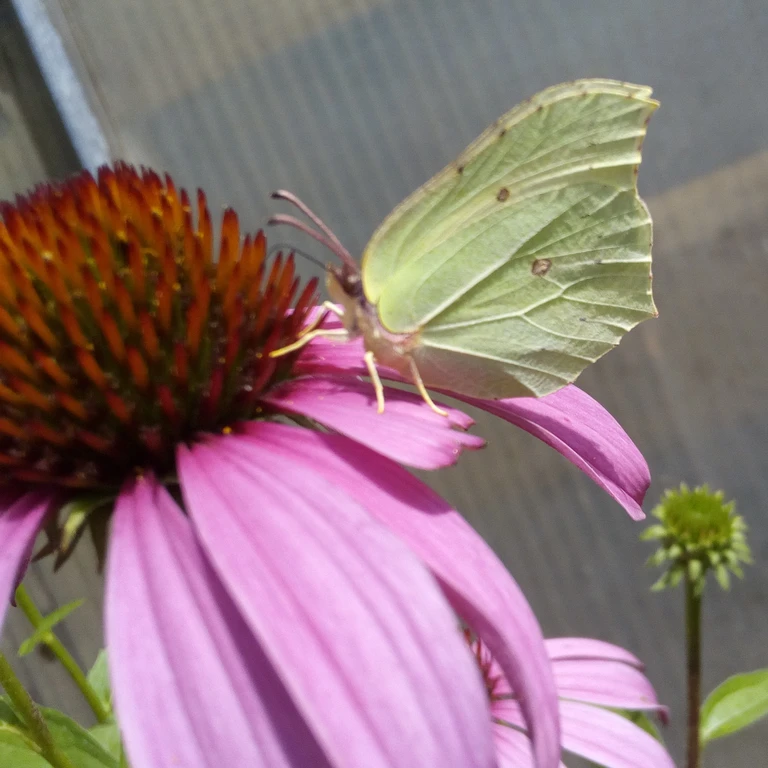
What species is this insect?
Gonepteryx rhamni
